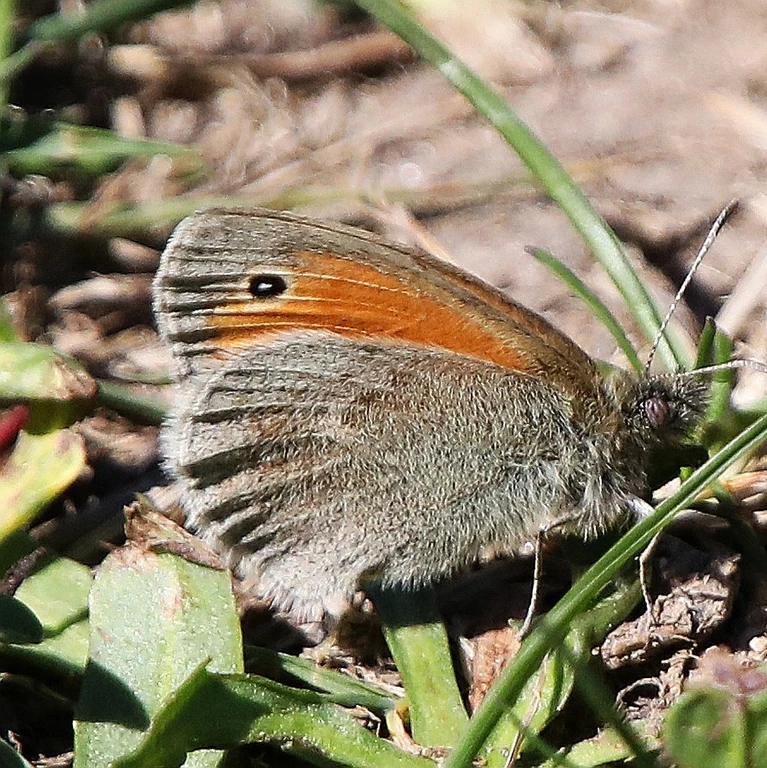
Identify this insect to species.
Coenonympha pamphilus
